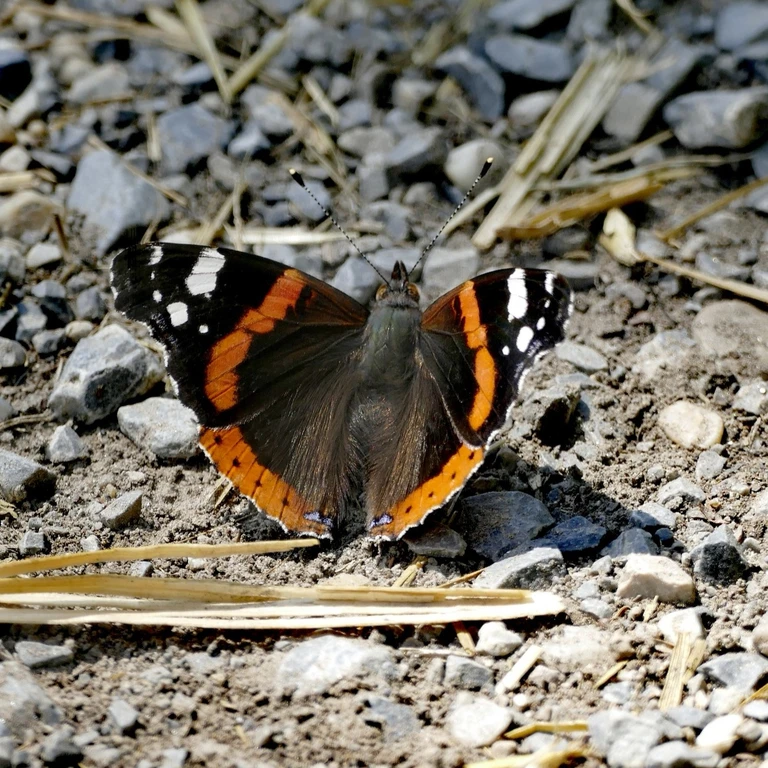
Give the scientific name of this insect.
Vanessa atalanta
